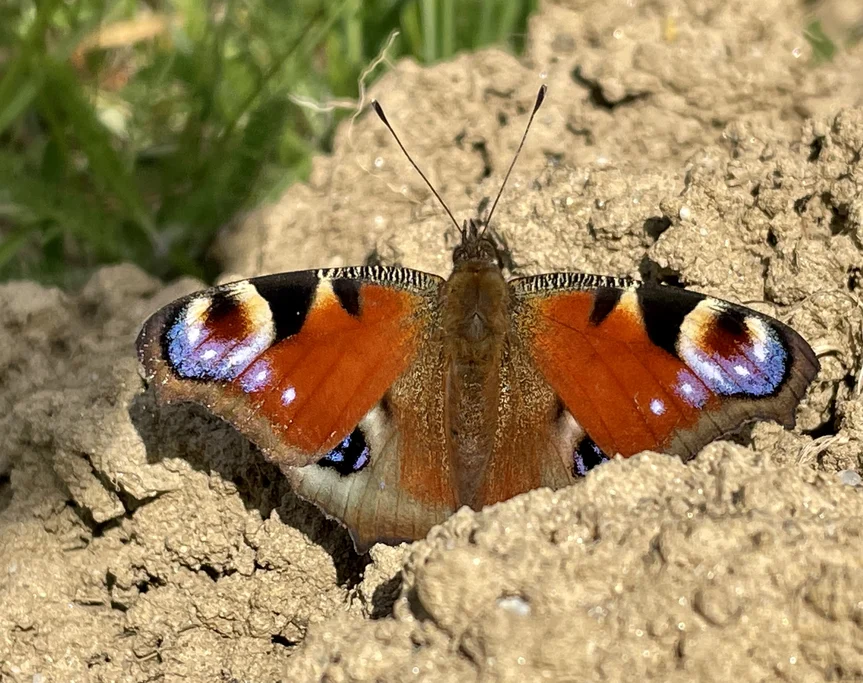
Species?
Aglais io
